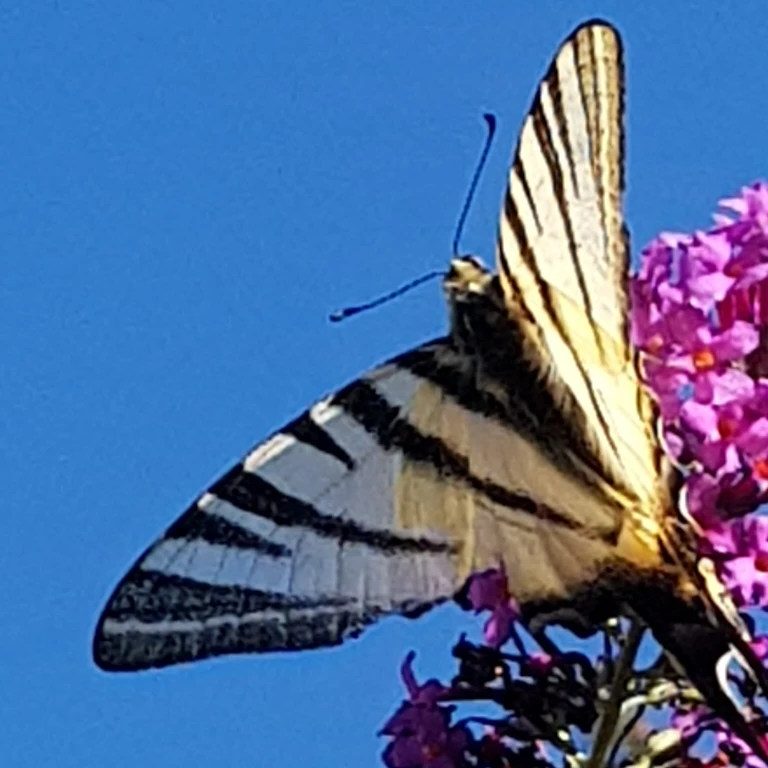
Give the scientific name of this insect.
Iphiclides podalirius
